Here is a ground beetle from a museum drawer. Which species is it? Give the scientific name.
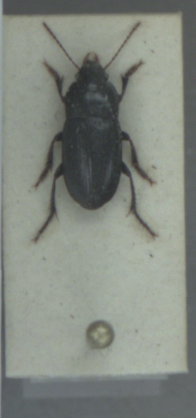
Harpalus anxius
